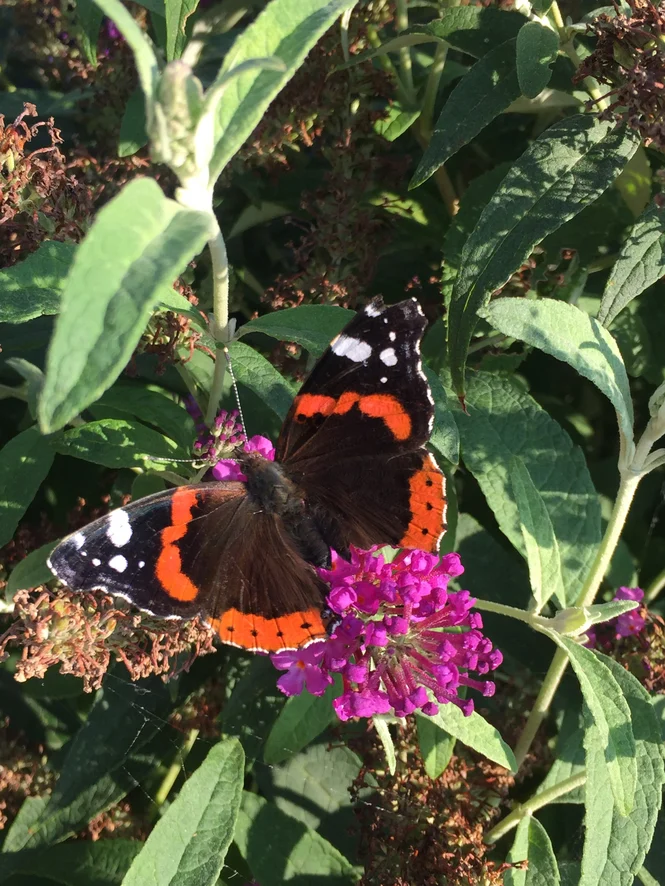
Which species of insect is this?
Vanessa atalanta
